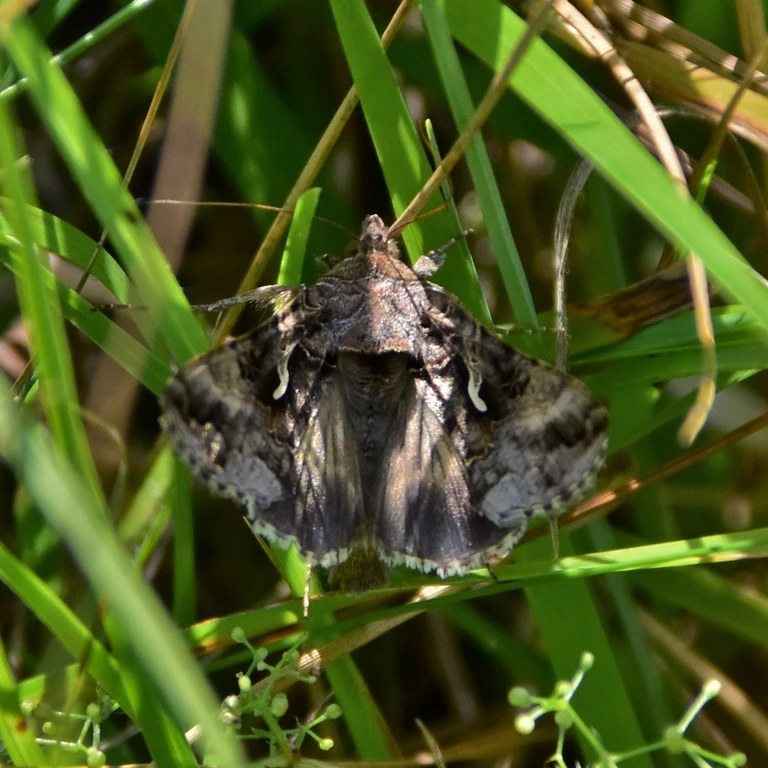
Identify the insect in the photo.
Autographa gamma
